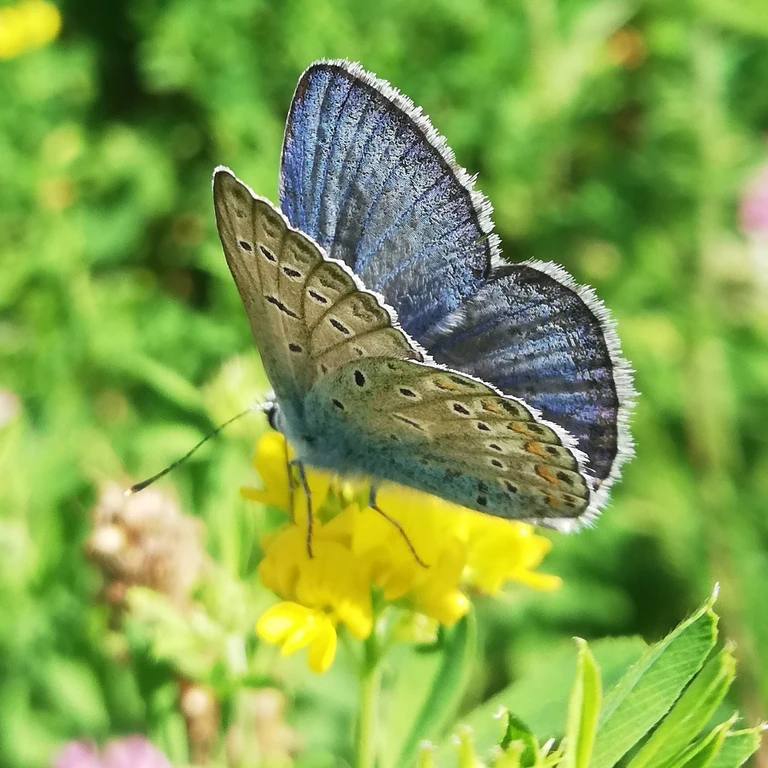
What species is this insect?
Polyommatus icarus
